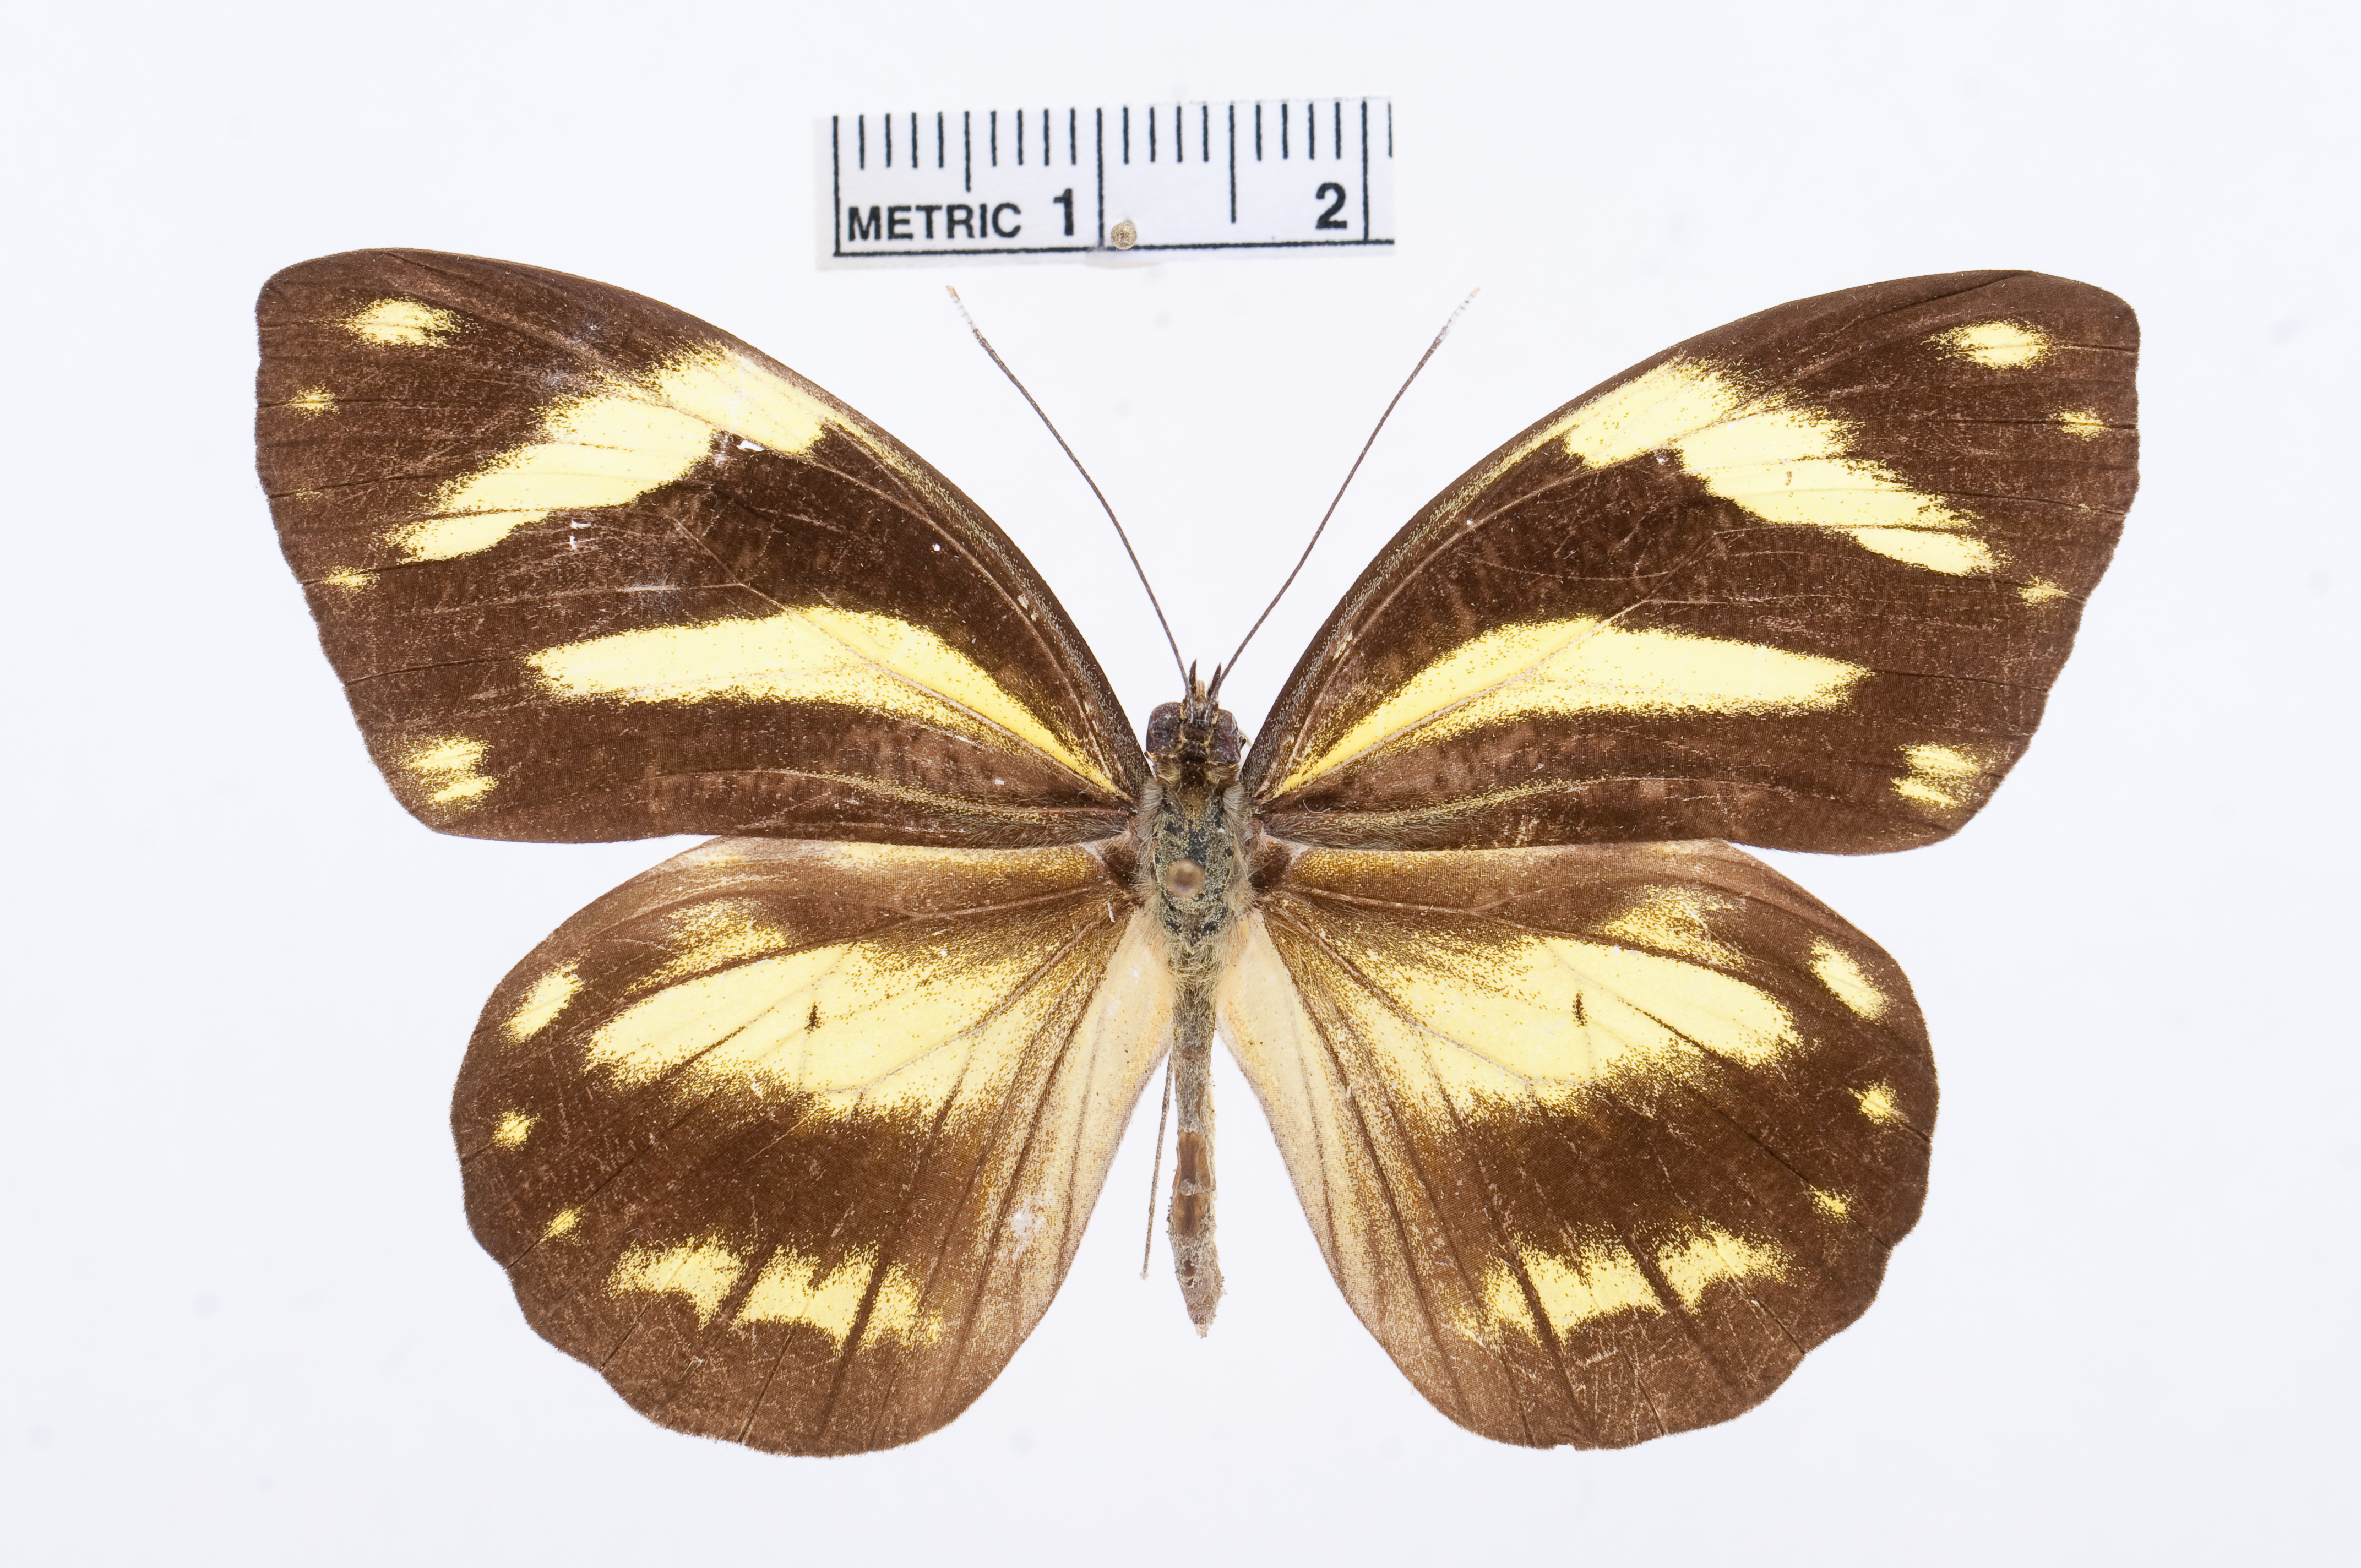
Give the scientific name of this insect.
Pieriballia viardi
